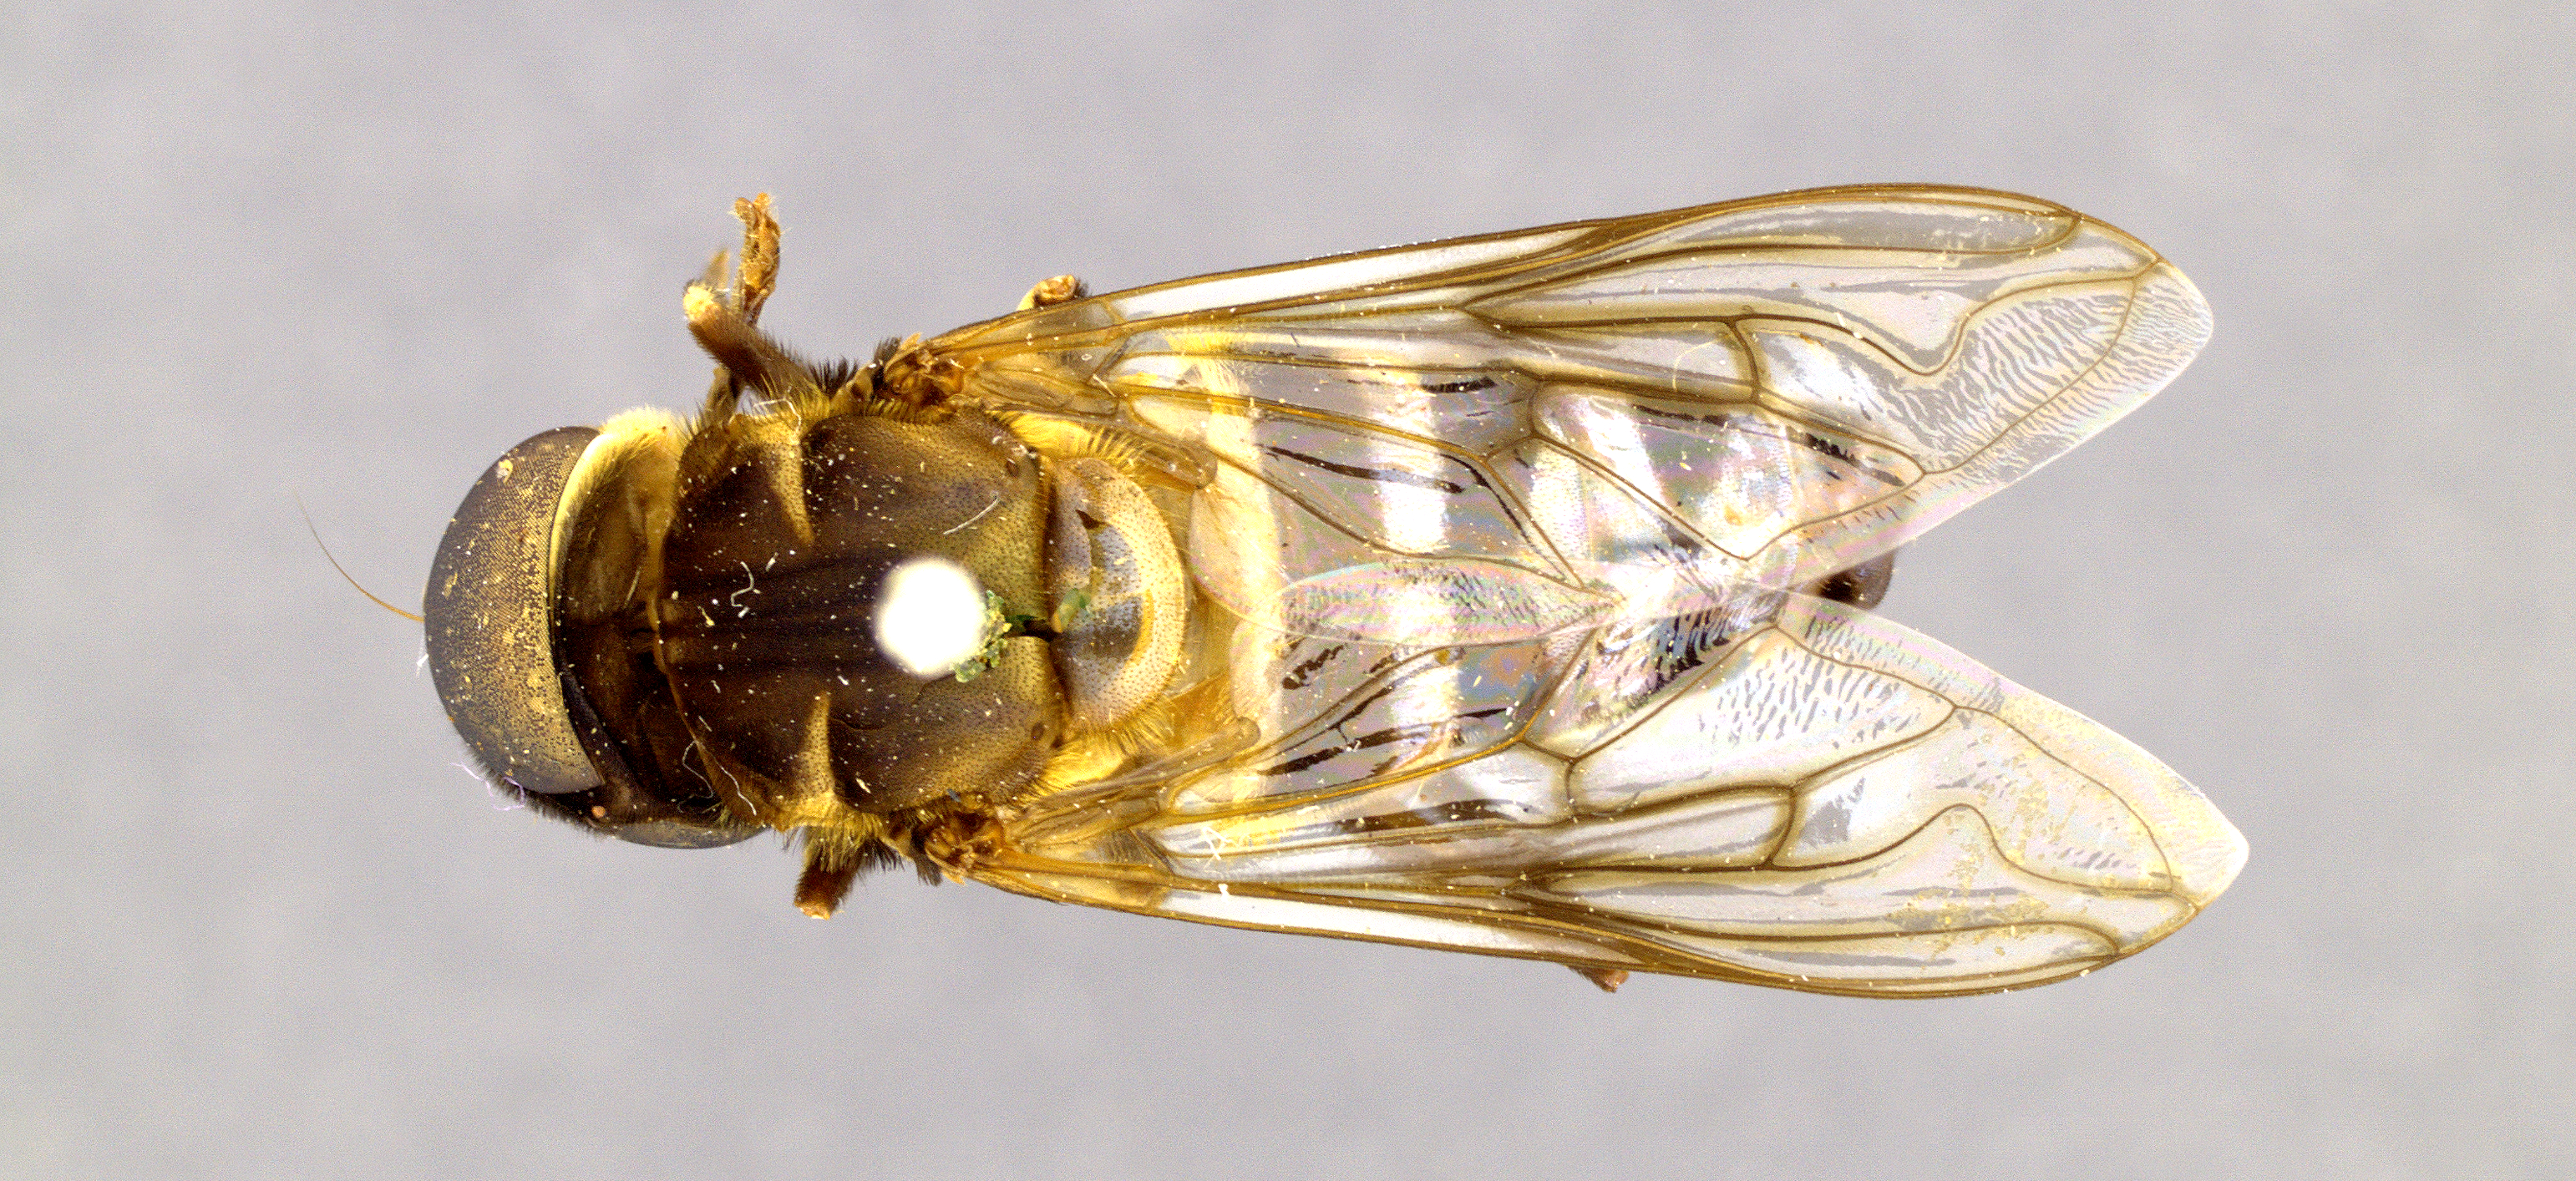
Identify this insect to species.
Eristalis velutina
